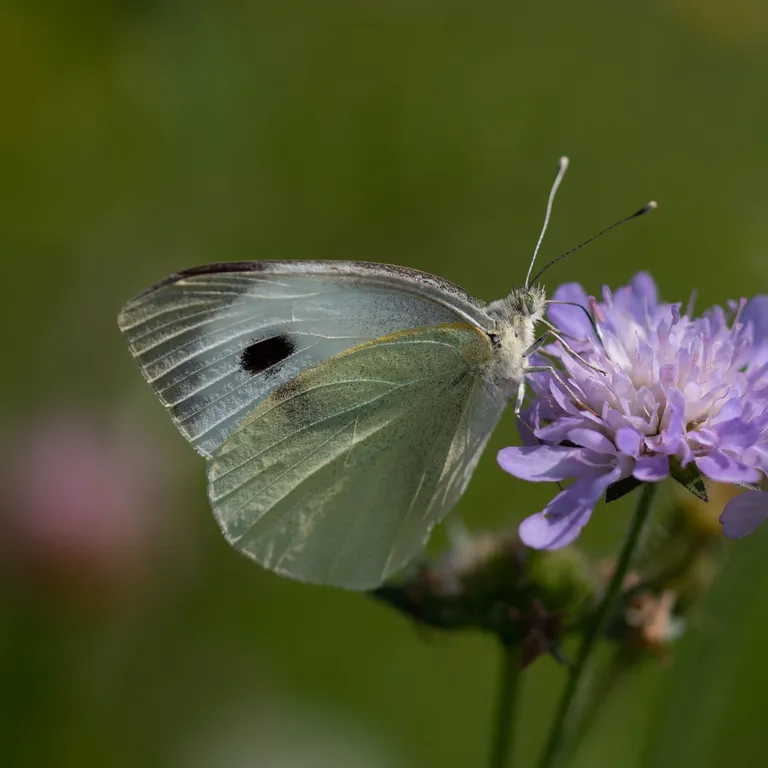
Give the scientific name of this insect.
Pieris brassicae
